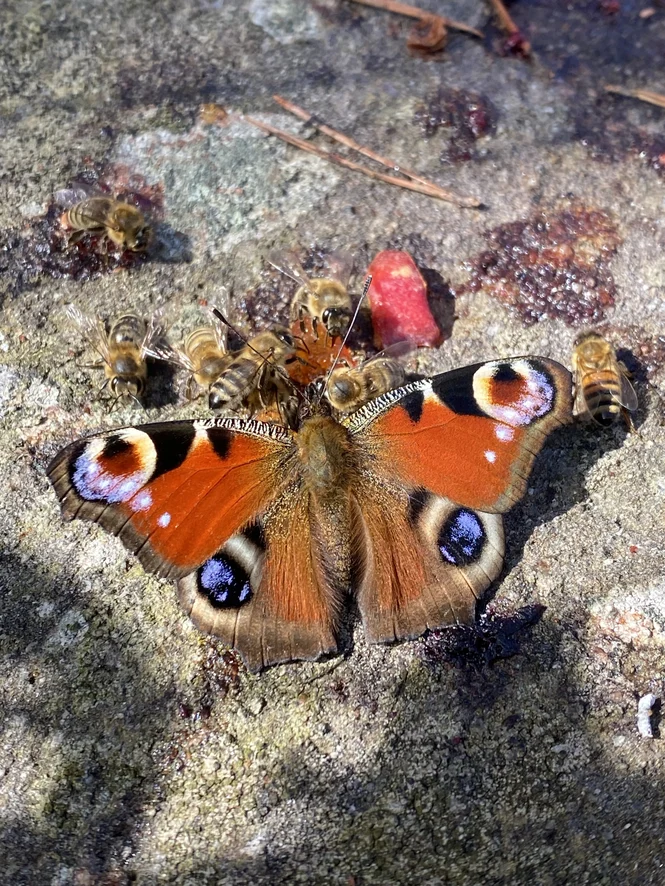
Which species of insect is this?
Aglais io
